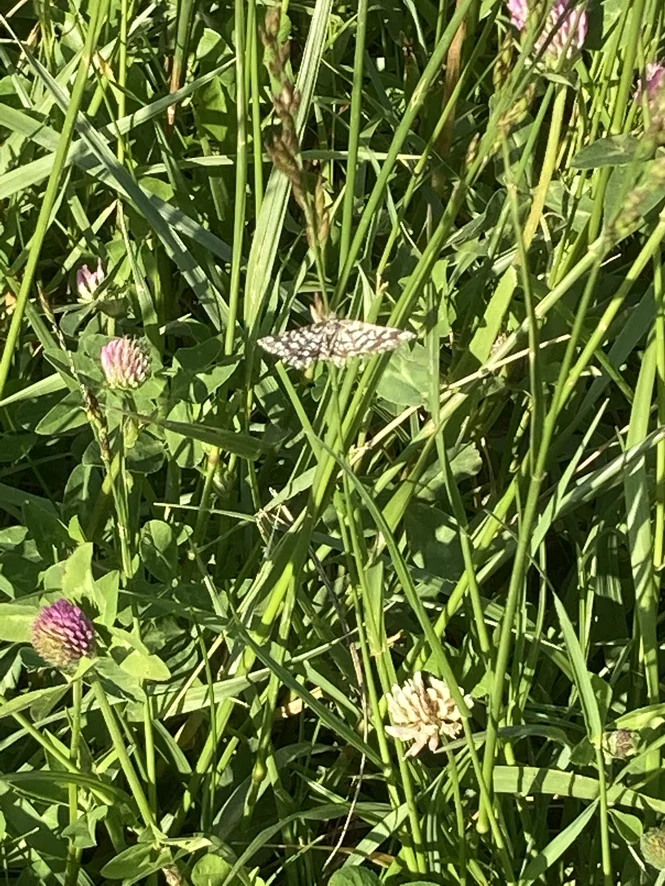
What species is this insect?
Chiasmia clathrata
